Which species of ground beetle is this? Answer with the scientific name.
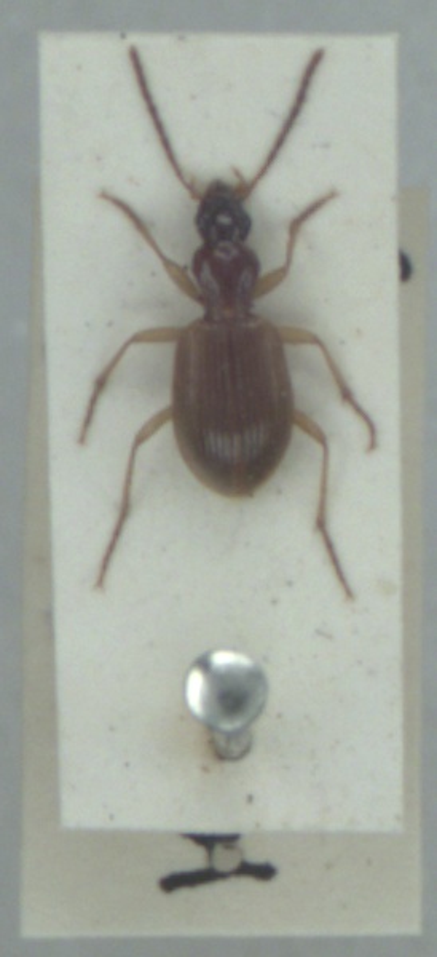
Oxypselaphus obscurus
